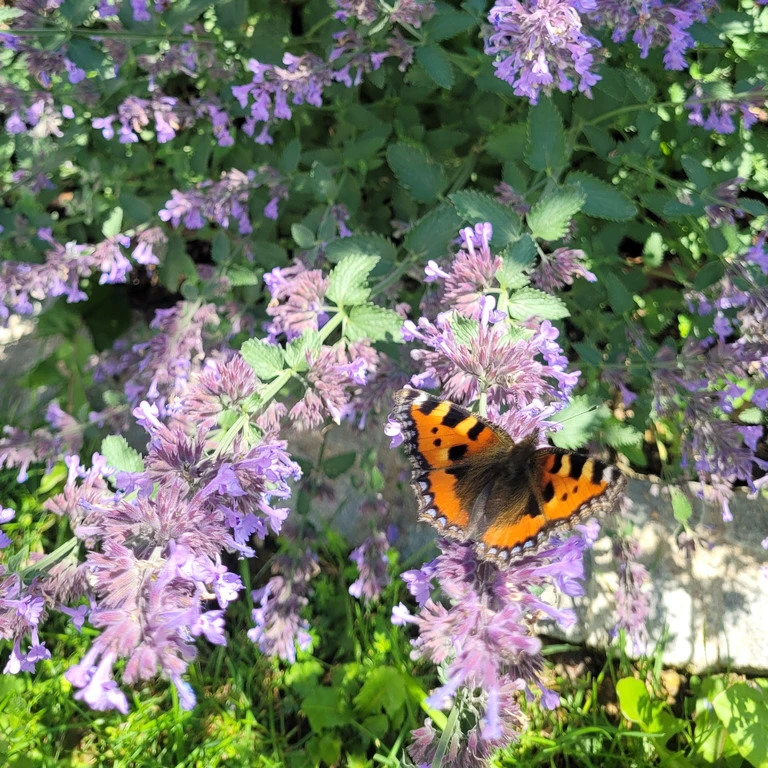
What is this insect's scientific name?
Aglais urticae
